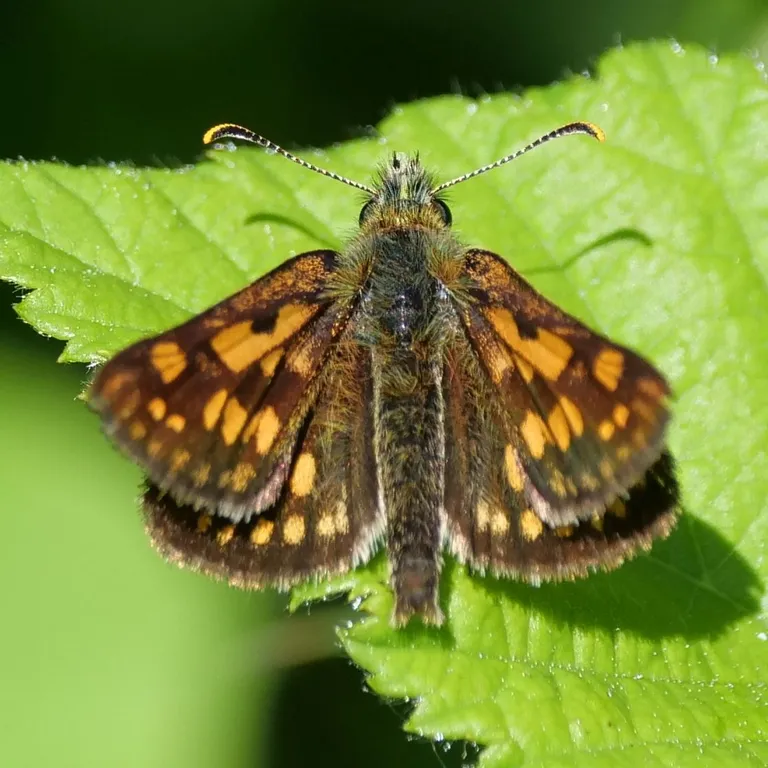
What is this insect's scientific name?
Carterocephalus palaemon
